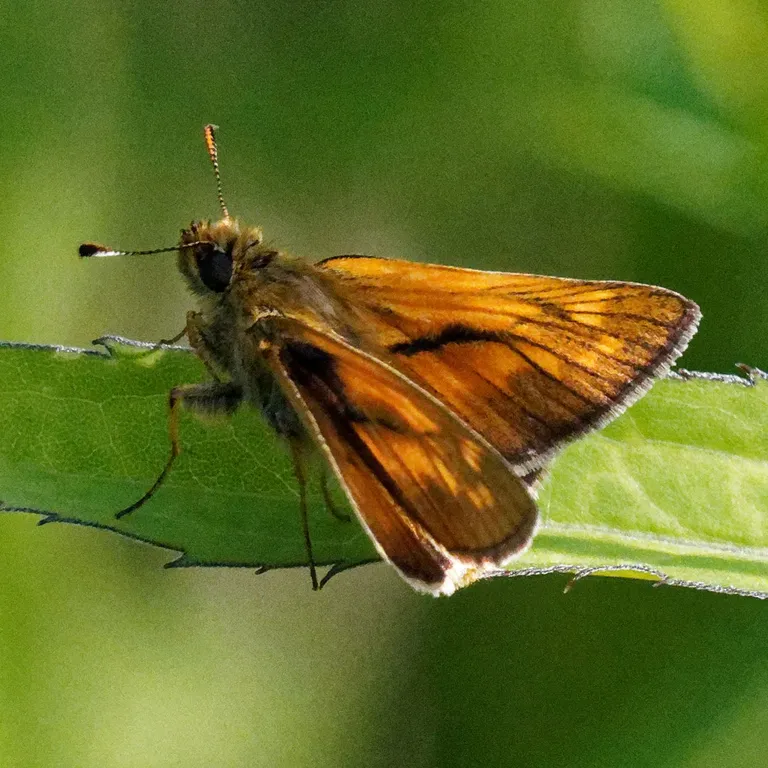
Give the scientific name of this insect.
Ochlodes sylvanus (also Ochlodes venata)
